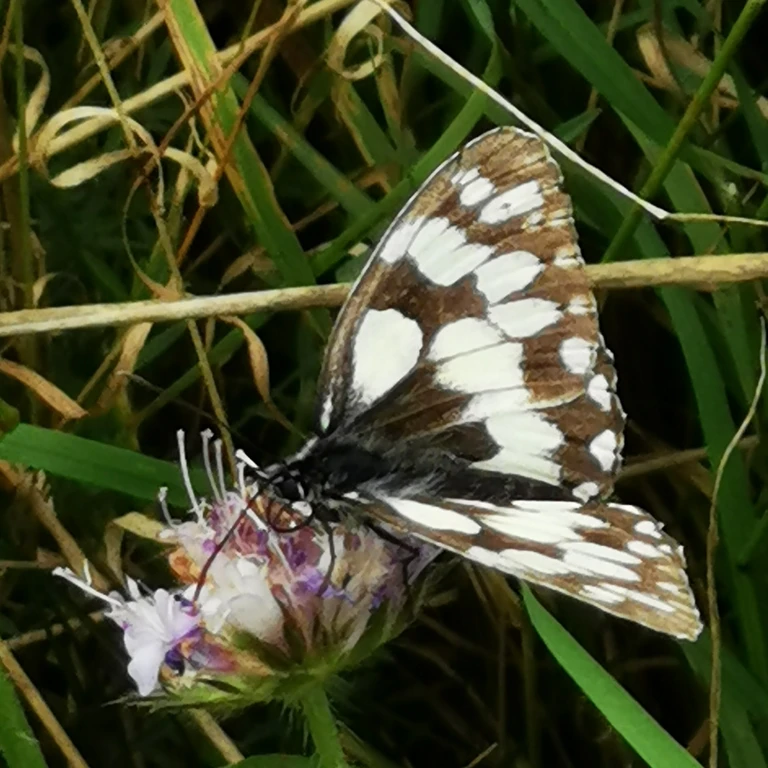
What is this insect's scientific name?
Melanargia galathea
